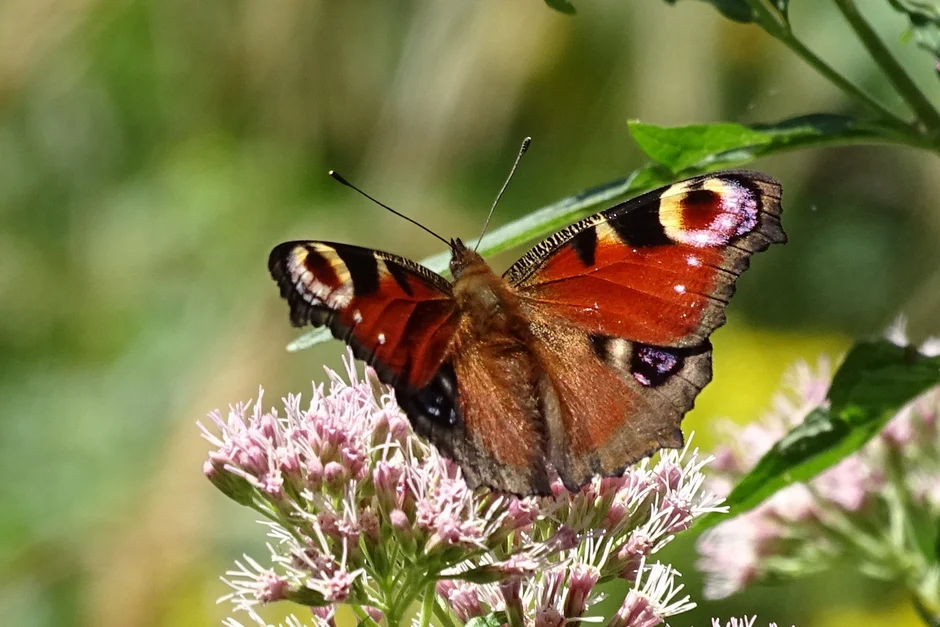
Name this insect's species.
Aglais io
